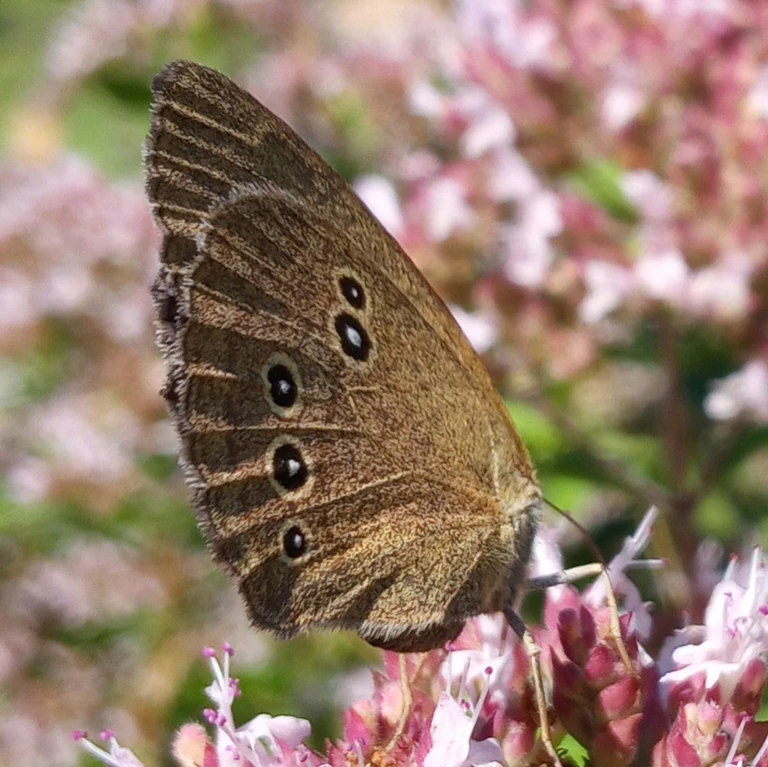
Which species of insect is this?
Aphantopus hyperantus
